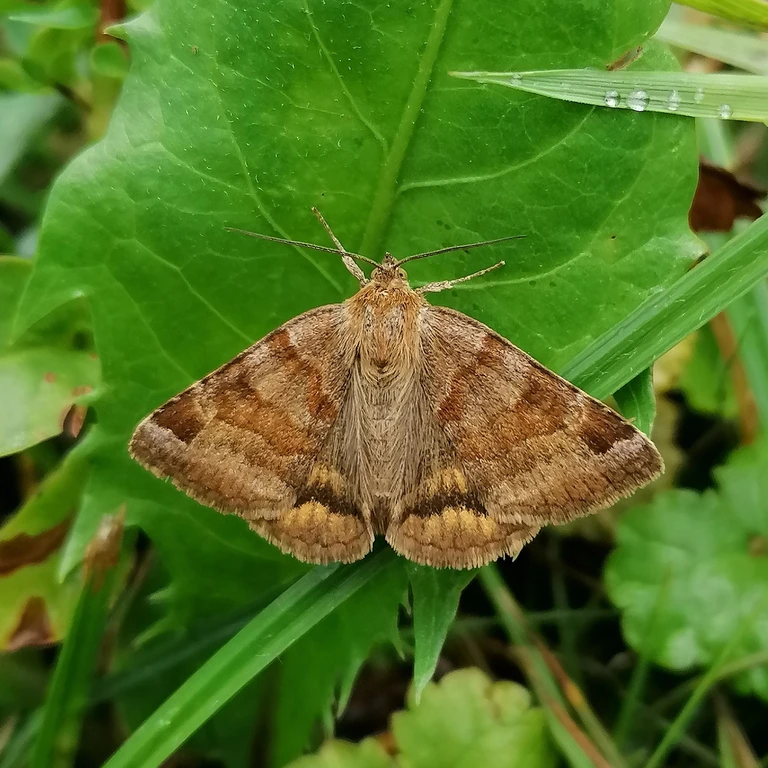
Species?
Euclidia glyphica
